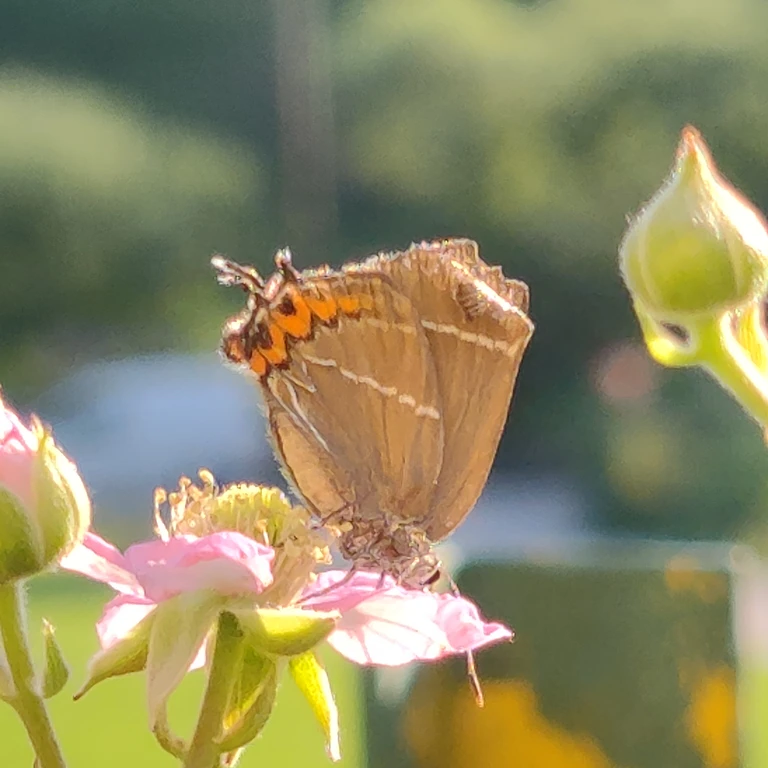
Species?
Satyrium w-album
